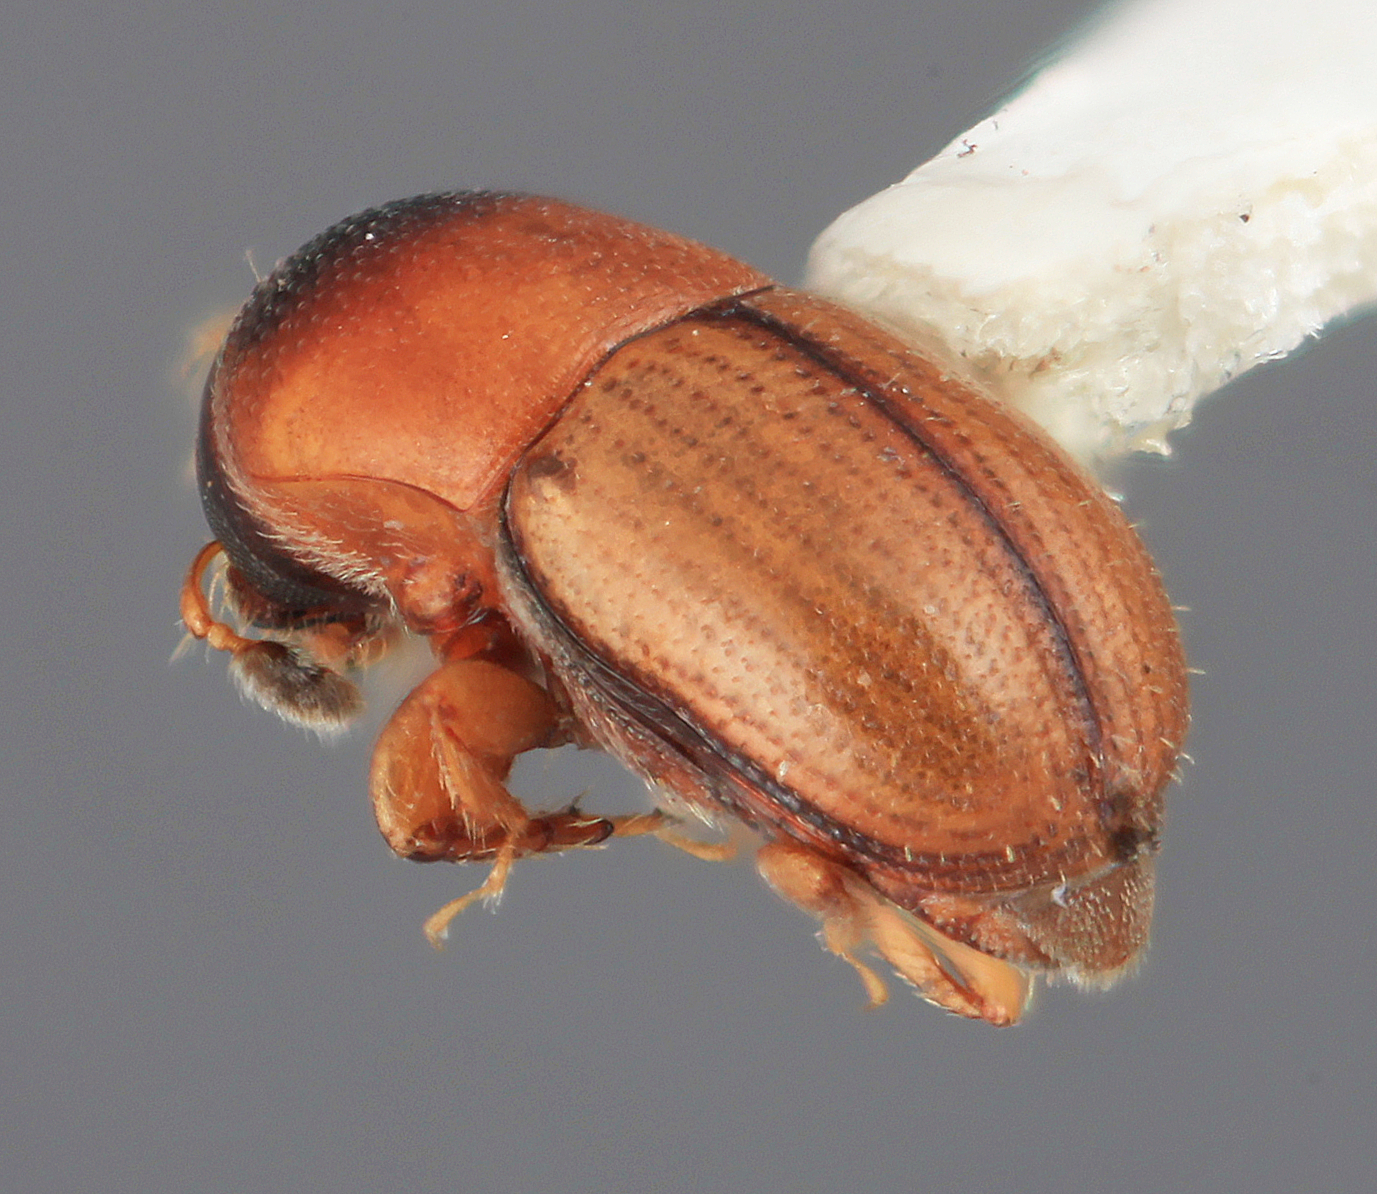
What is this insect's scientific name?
Scolytodes cedrelae
